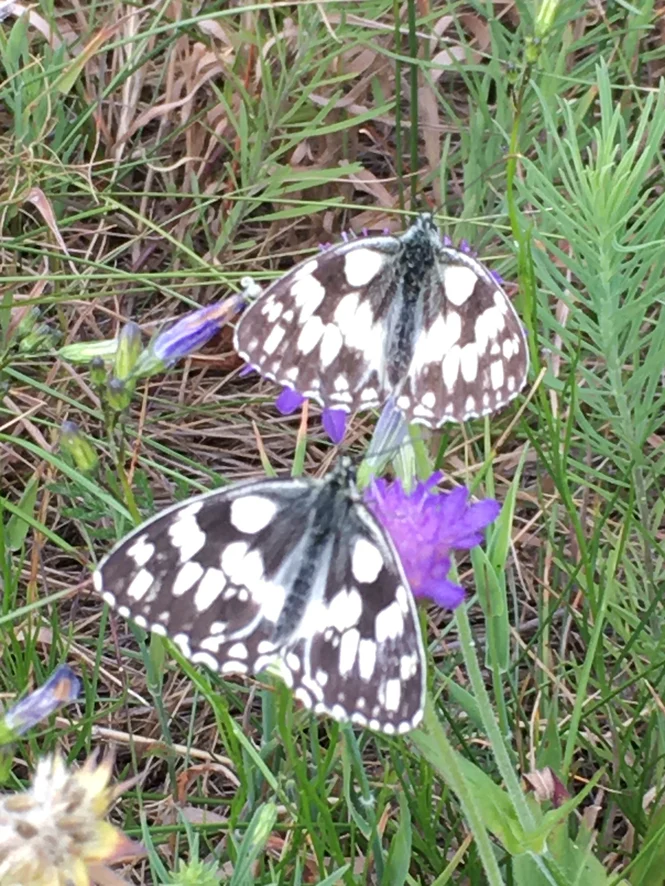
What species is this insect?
Melanargia galathea
